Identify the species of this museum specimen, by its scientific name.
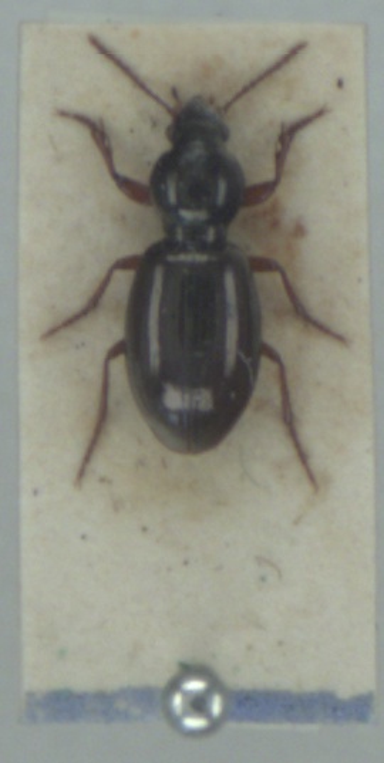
Miscodera arctica
